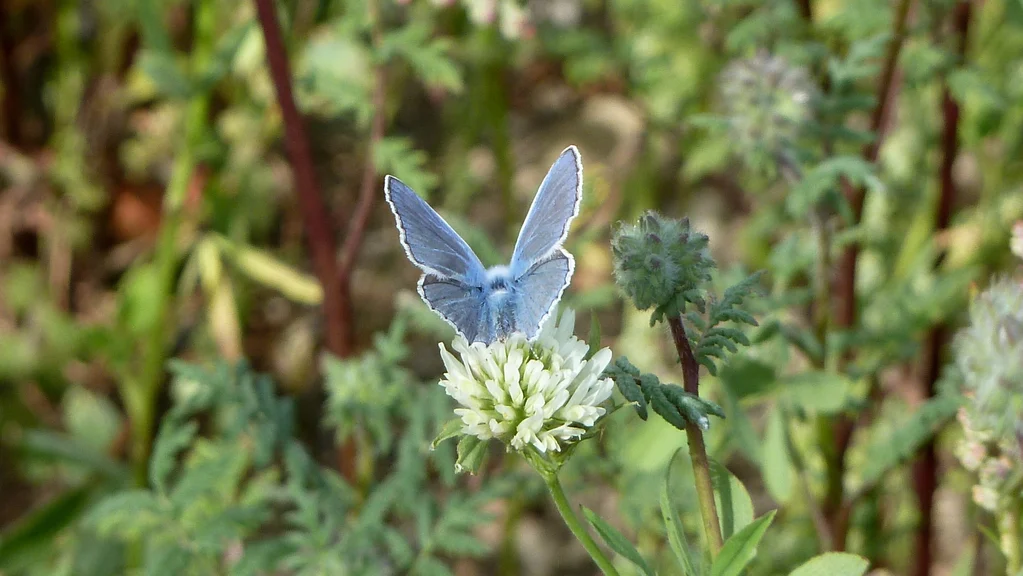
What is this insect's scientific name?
Polyommatus icarus
